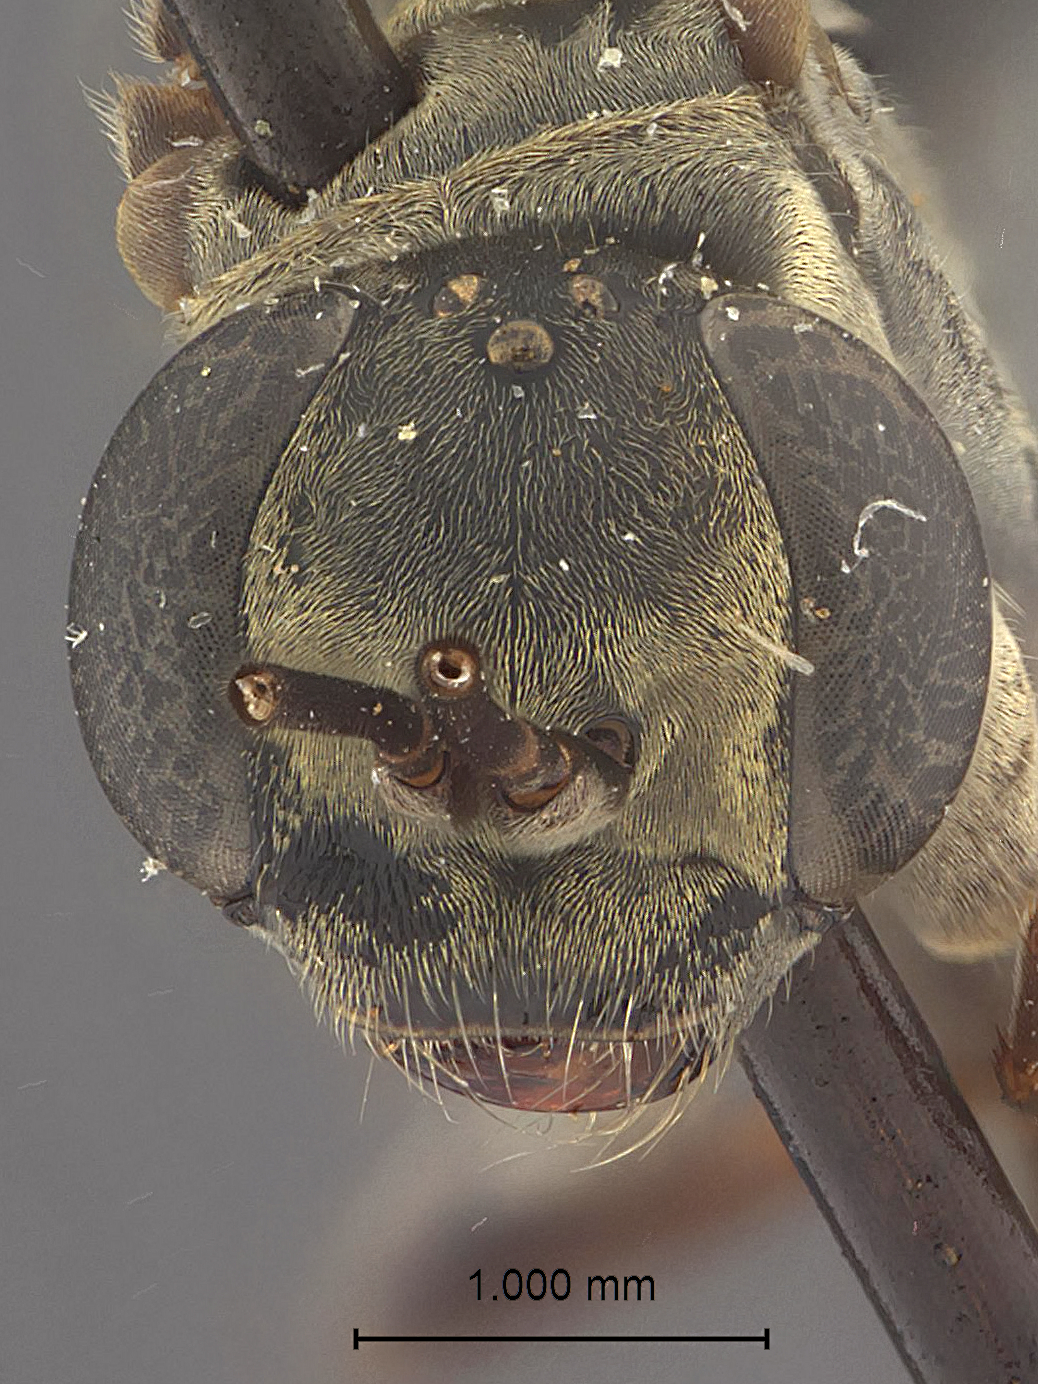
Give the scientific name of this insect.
Calicurgus flavidus
